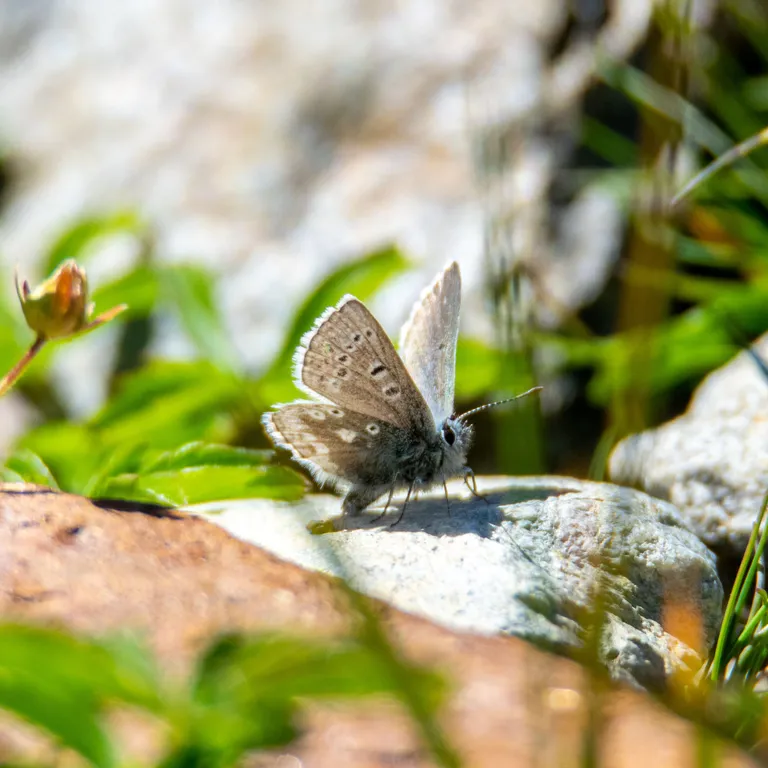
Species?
Agriades glandon
